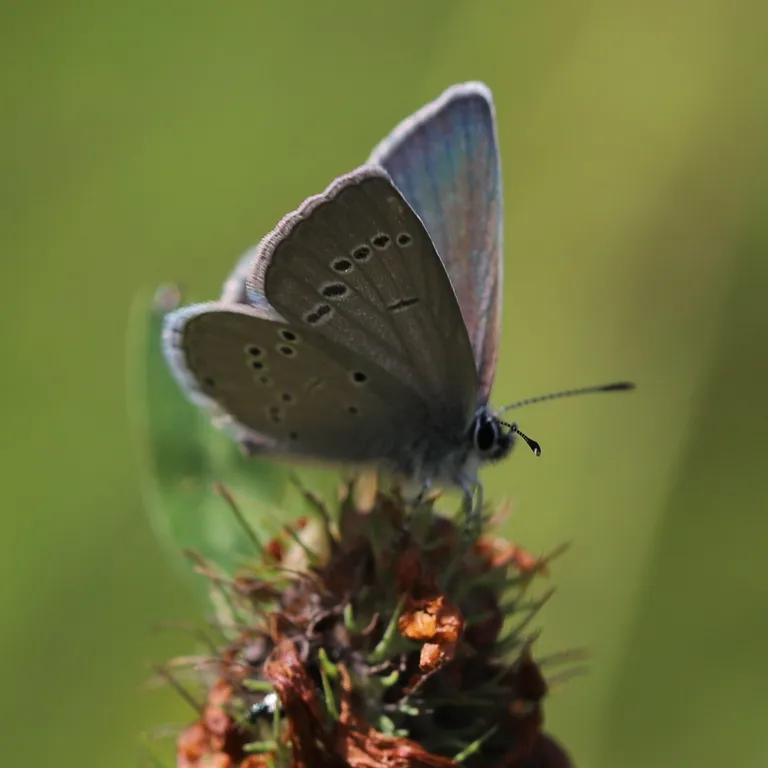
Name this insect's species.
Cupido minimus
